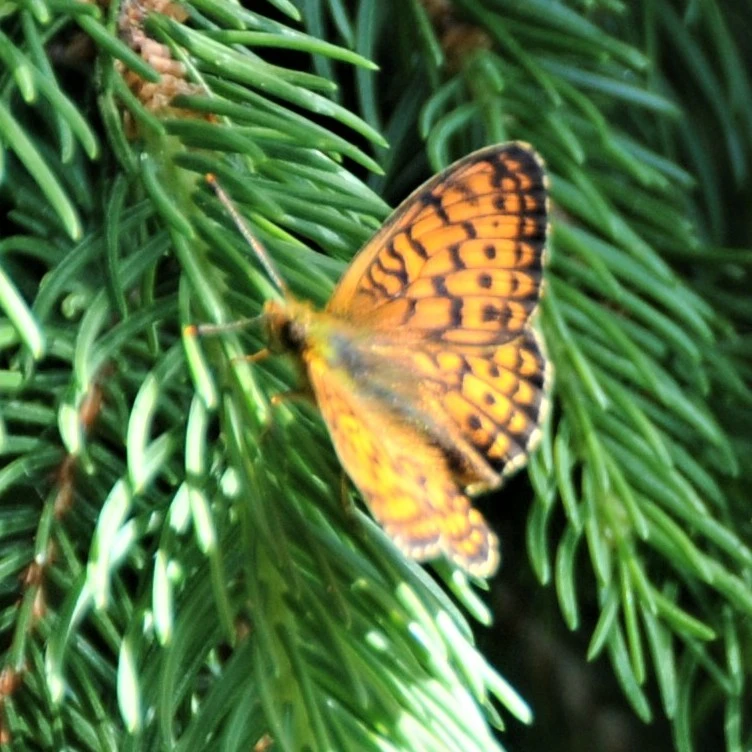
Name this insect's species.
Brenthis ino
